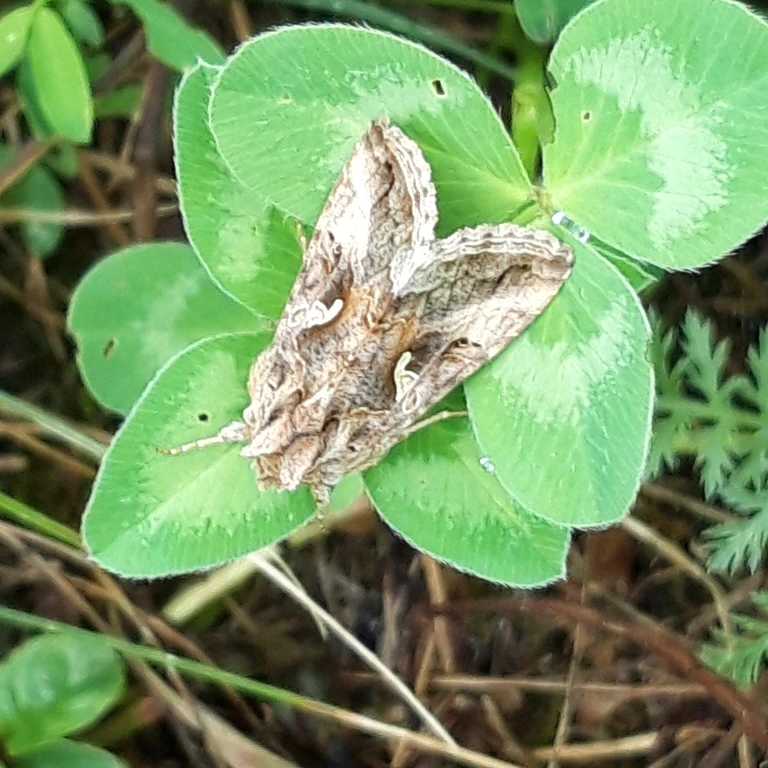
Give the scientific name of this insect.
Autographa gamma
